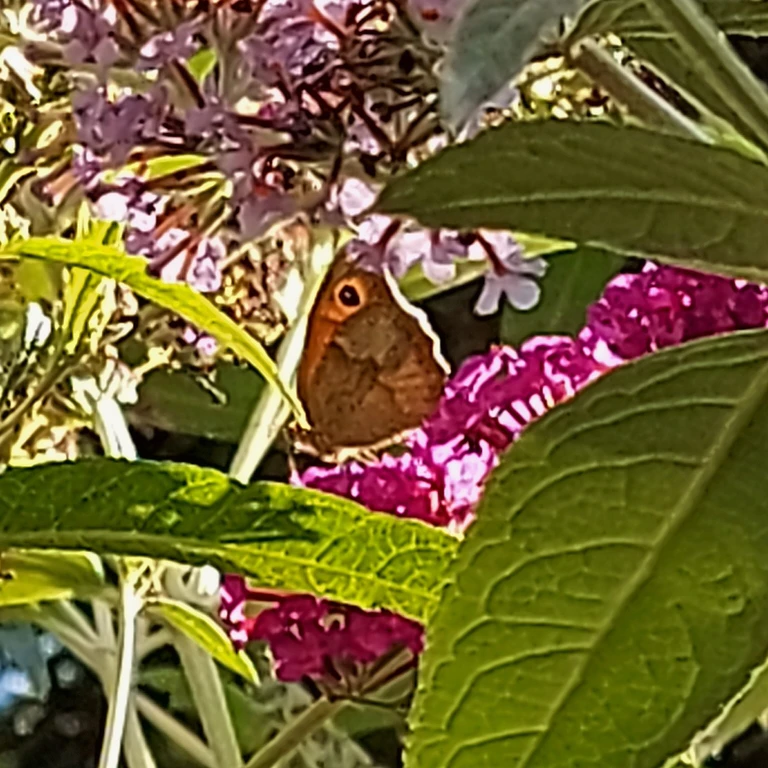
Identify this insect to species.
Maniola jurtina
